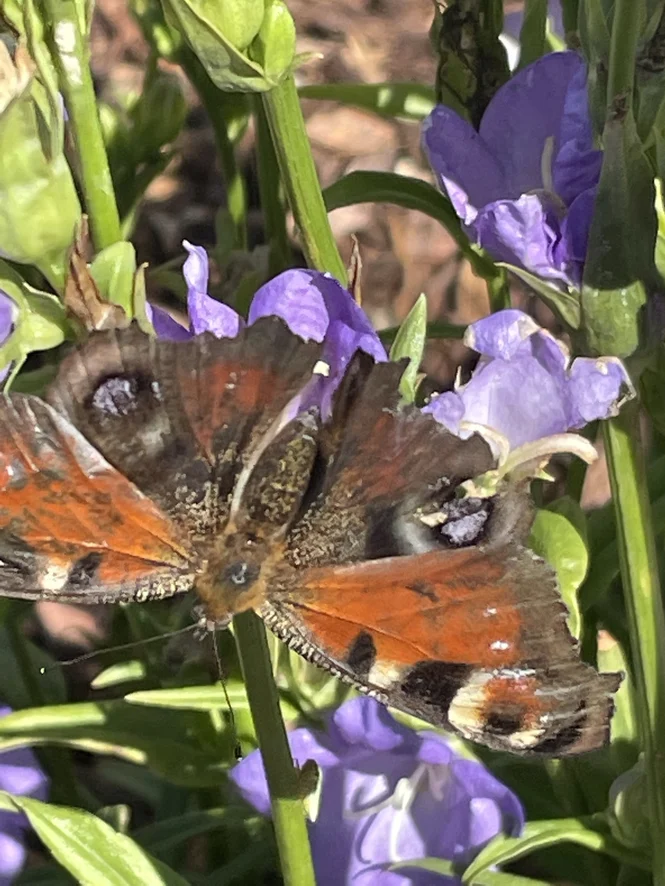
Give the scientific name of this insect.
Aglais io
